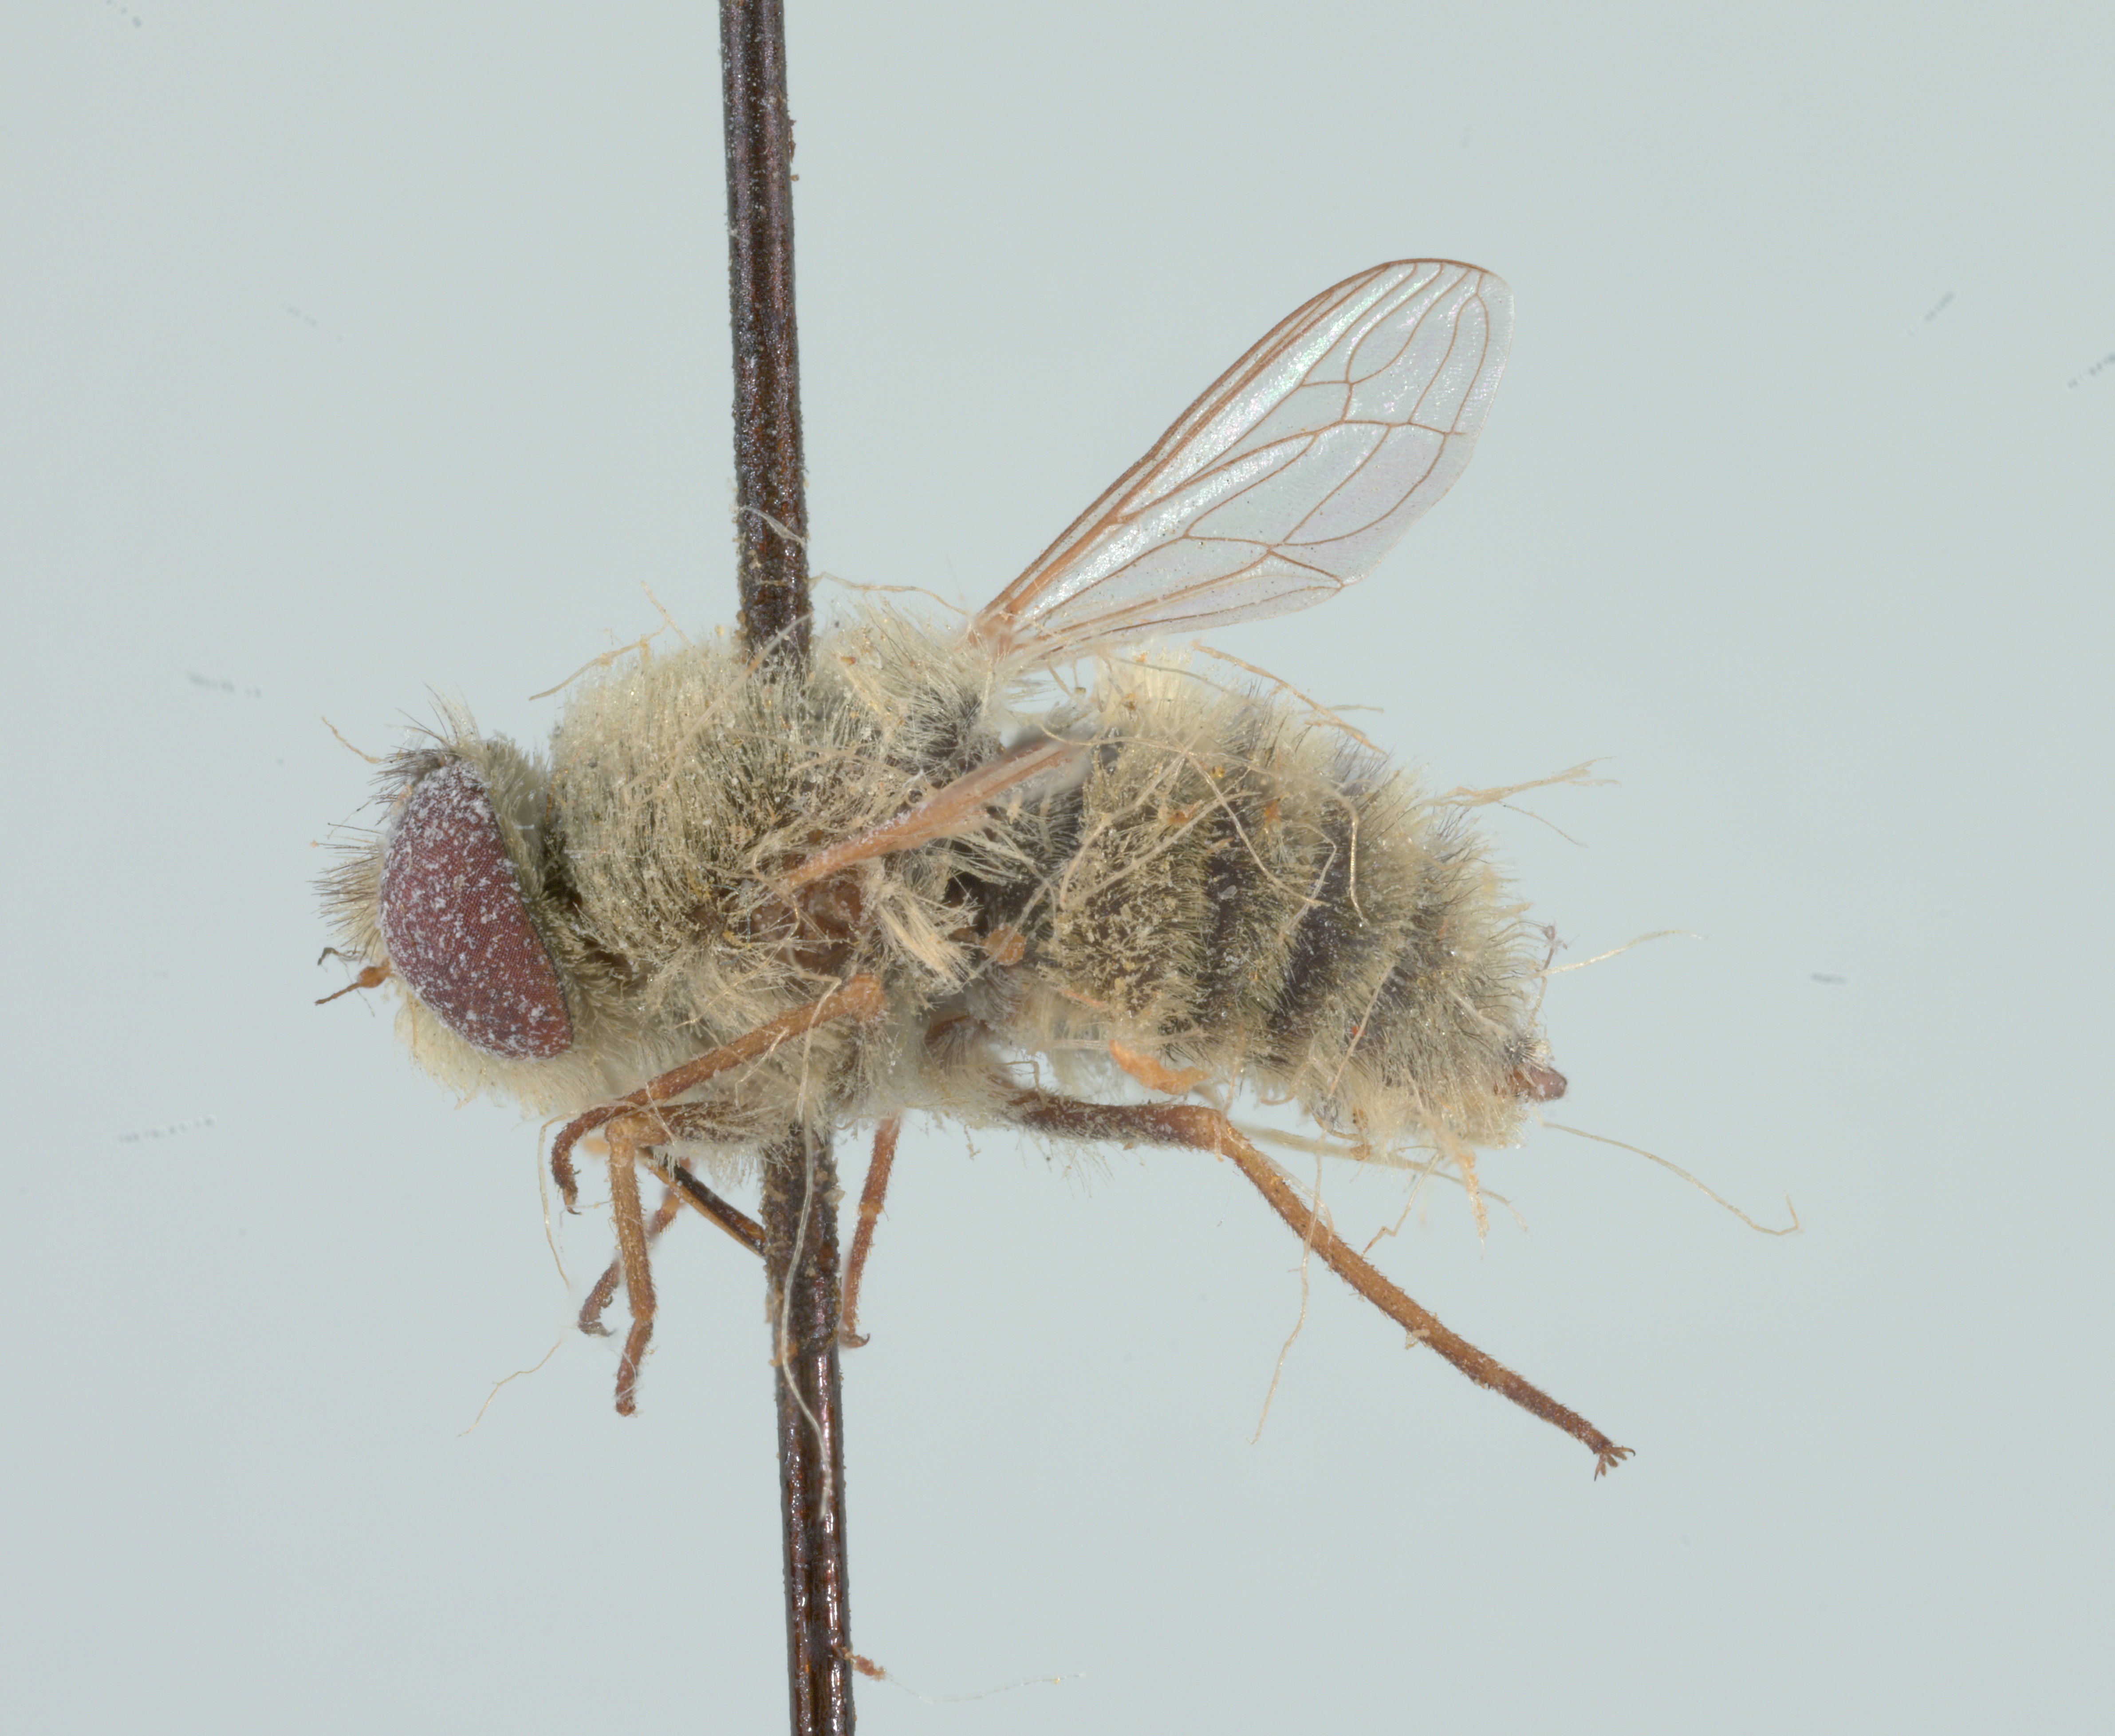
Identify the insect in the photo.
Neorhynchocephalus sackenii
